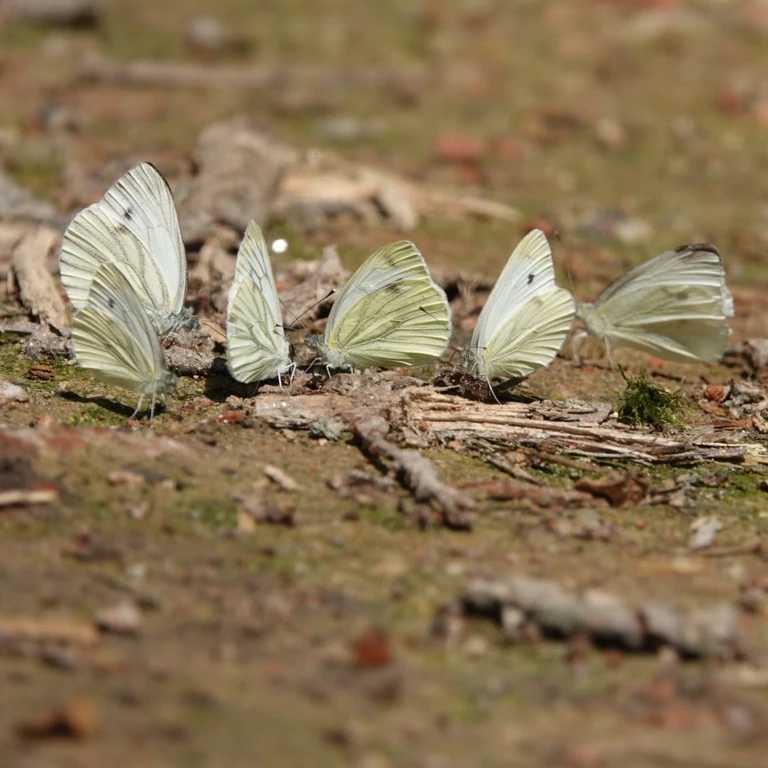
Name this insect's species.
Pieris napi
